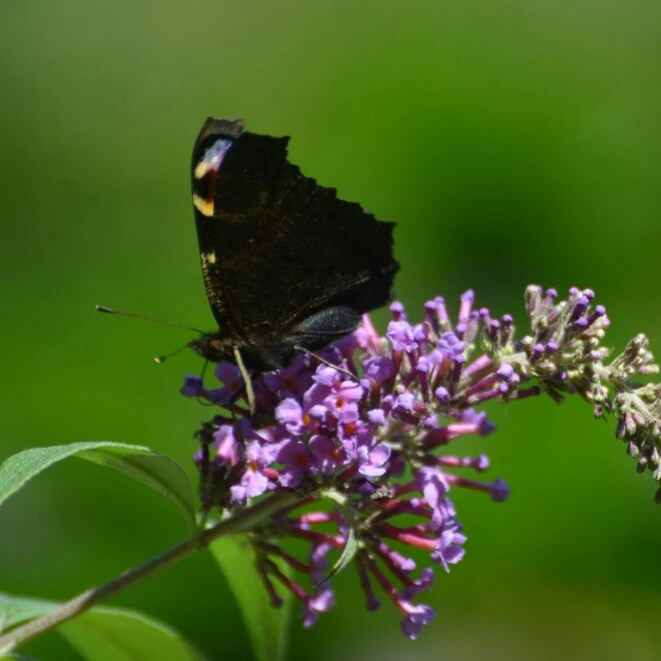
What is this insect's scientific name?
Aglais io
